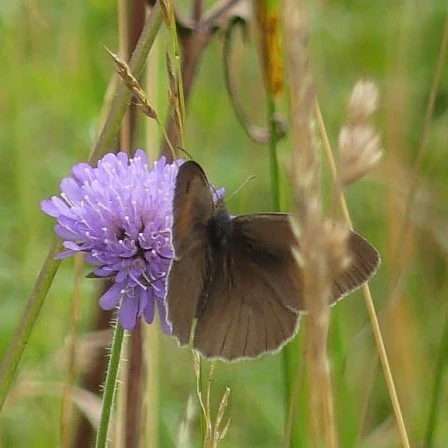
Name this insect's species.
Maniola jurtina
